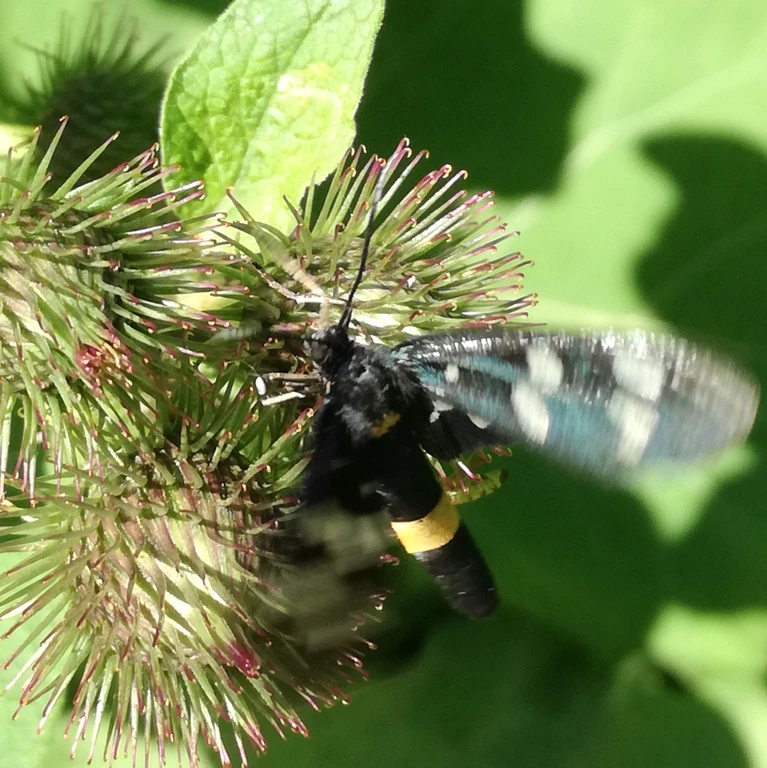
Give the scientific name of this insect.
Amata phegea
